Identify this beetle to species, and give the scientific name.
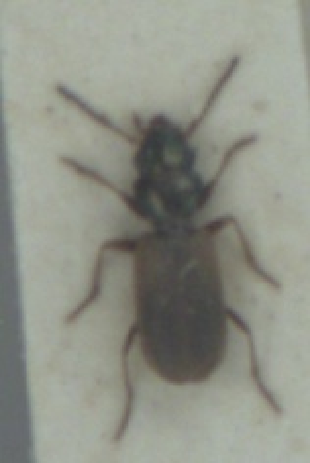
Bembidion laterale
